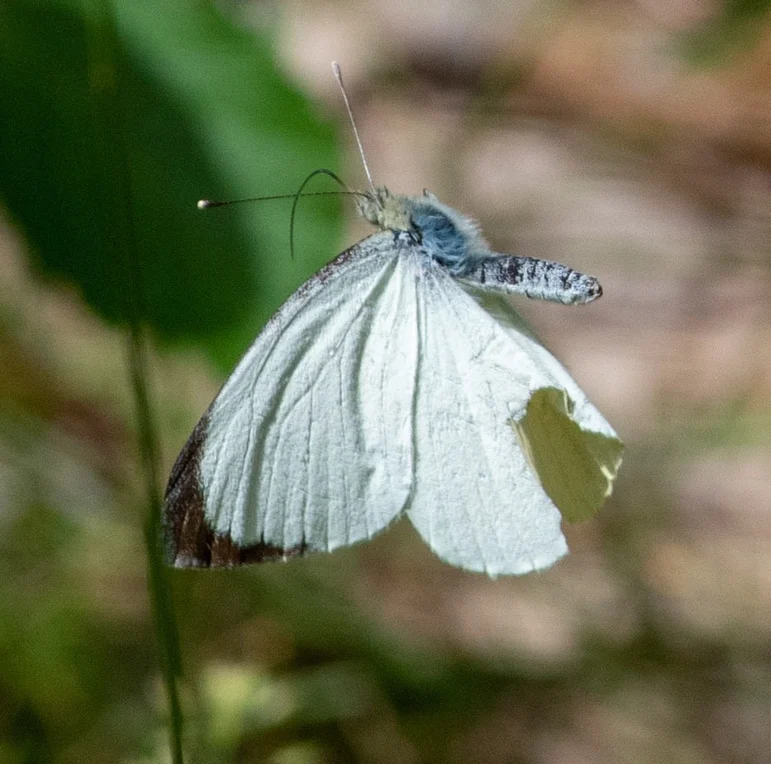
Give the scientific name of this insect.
Pieris brassicae
